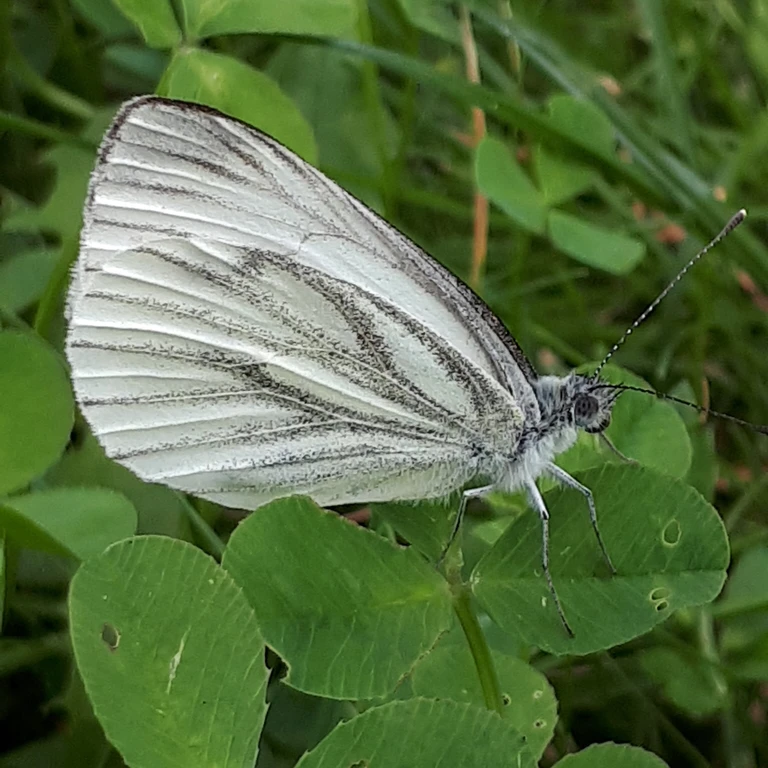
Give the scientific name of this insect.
Pieris napi
